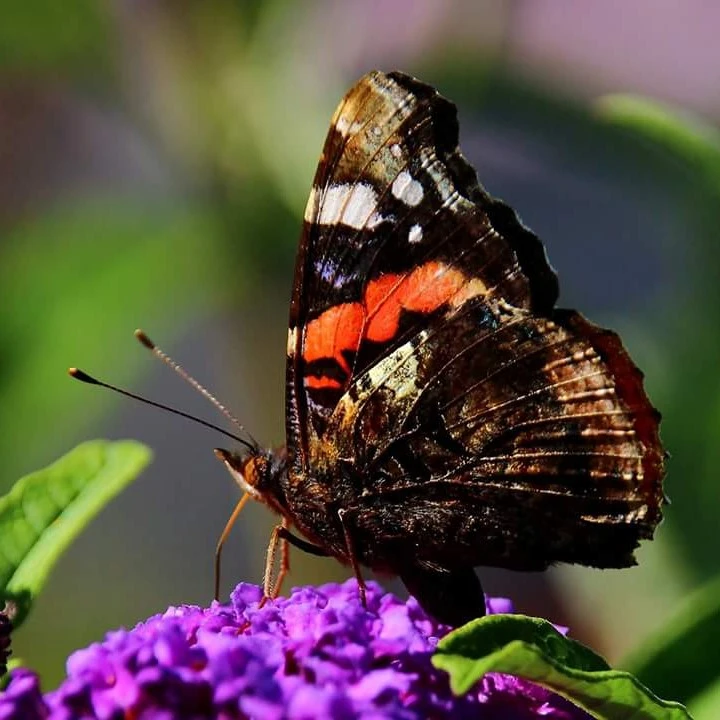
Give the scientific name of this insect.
Vanessa atalanta
